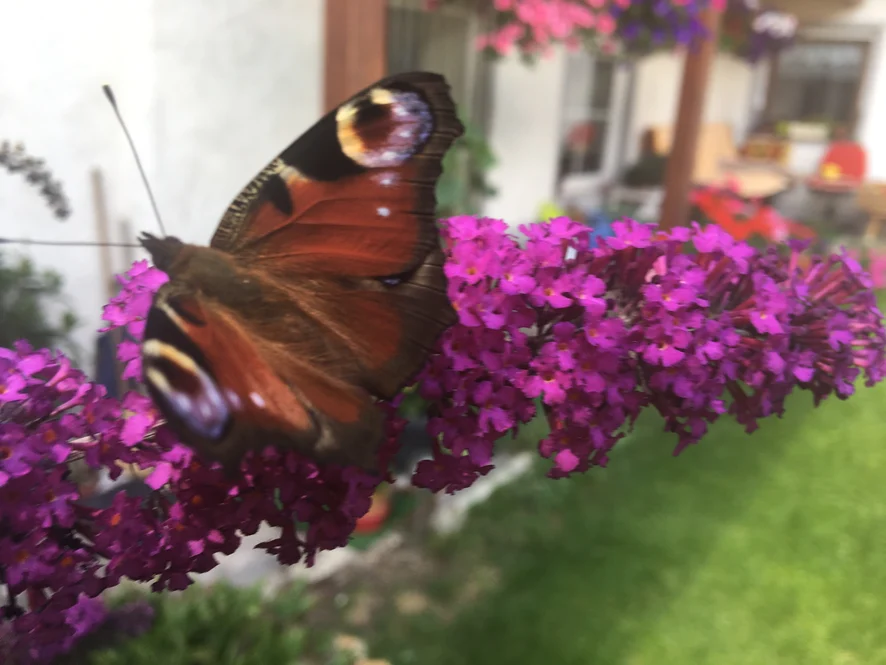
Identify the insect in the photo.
Aglais io
